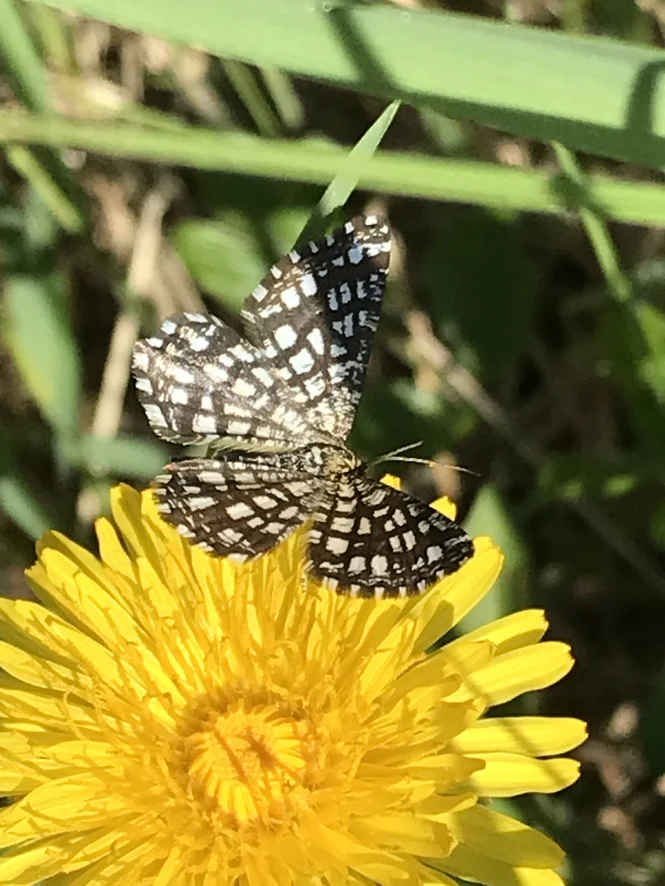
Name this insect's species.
Chiasmia clathrata
